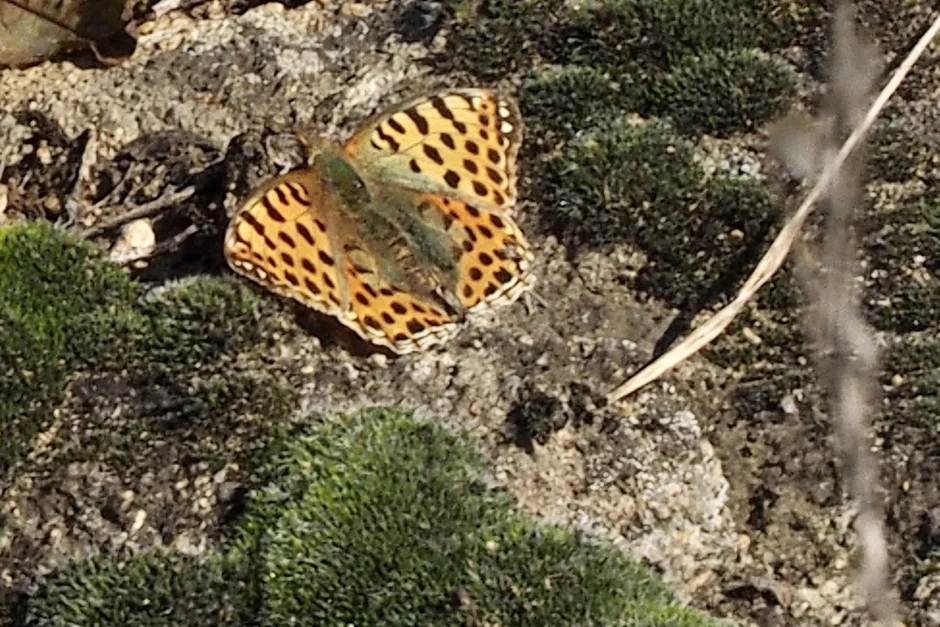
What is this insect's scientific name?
Issoria lathonia
